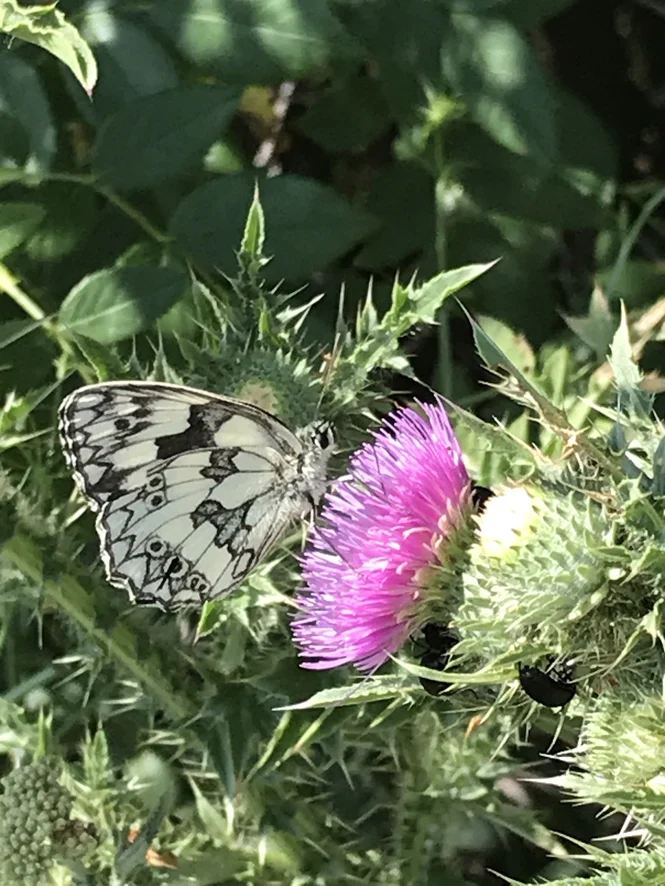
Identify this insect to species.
Melanargia galathea
